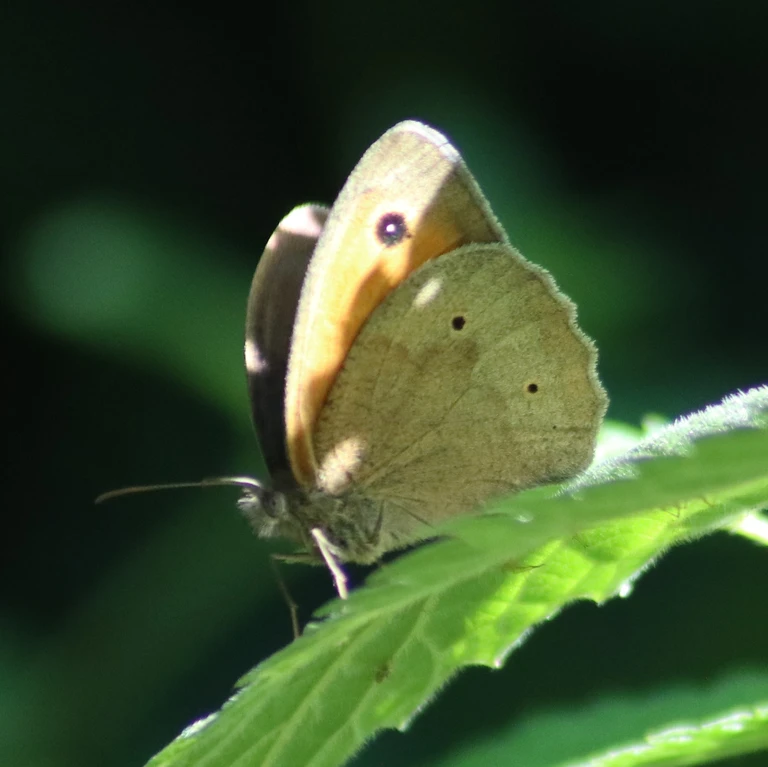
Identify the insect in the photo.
Maniola jurtina
